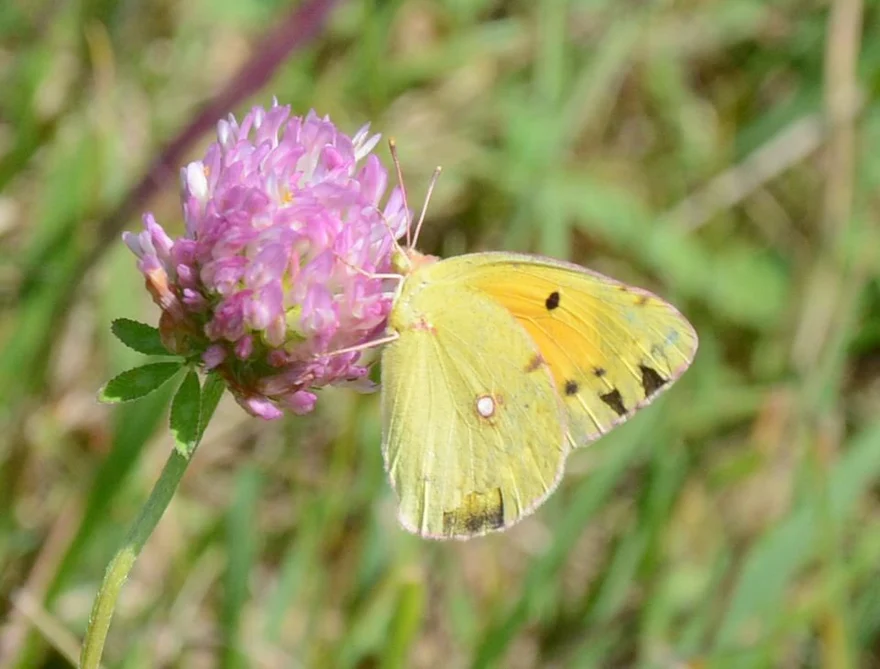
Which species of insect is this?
Colias croceus
